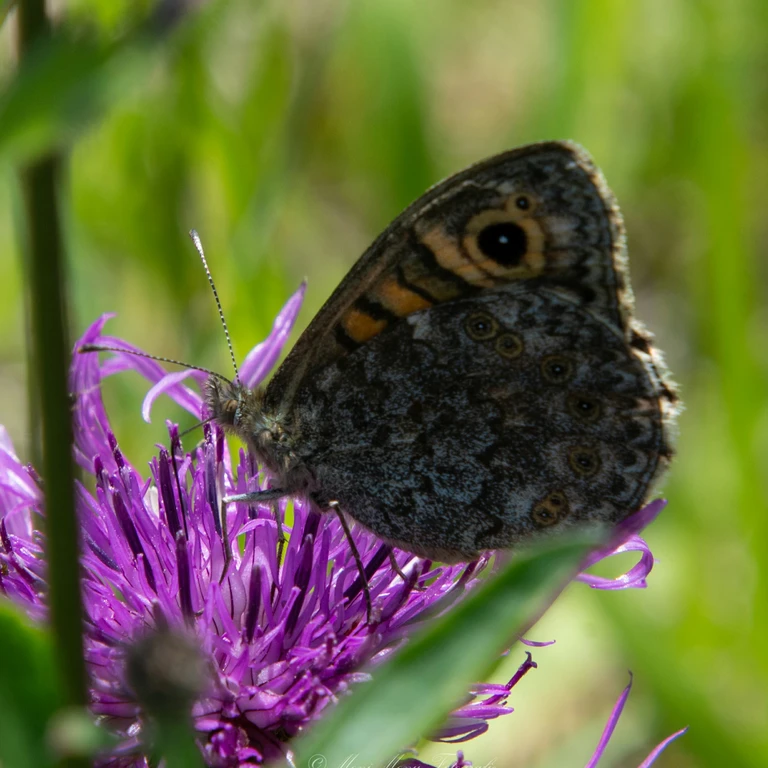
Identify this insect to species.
Lasiommata megera (also Pararge megera)
